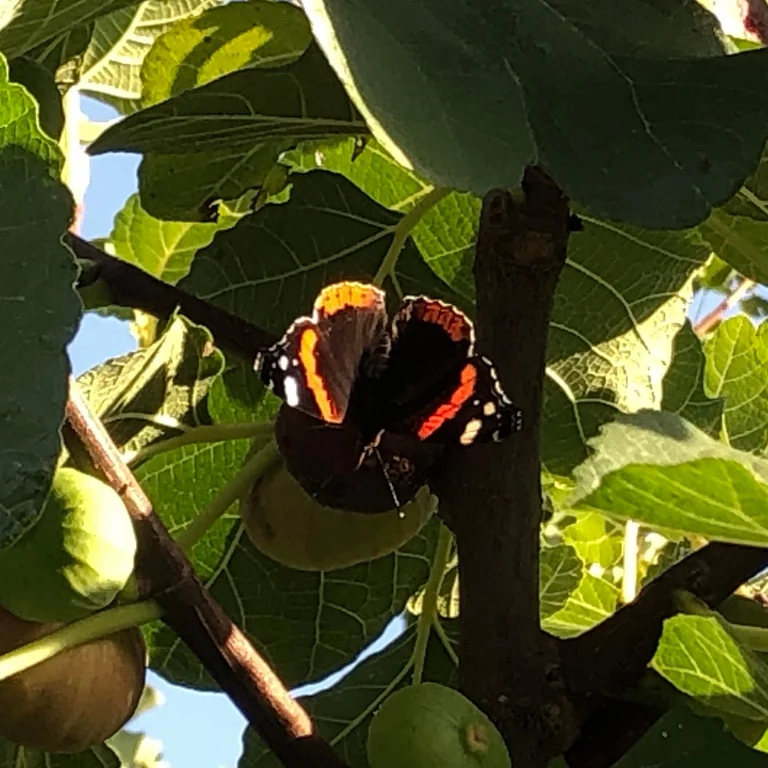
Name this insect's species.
Vanessa atalanta
